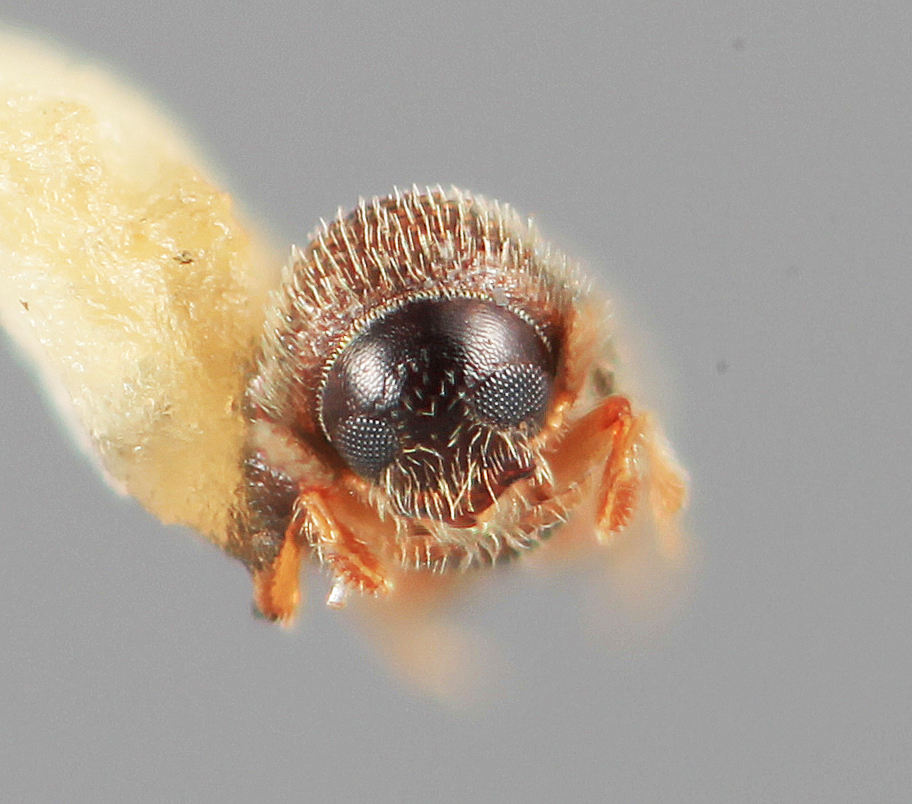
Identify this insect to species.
Stegomerus pygmaeus
